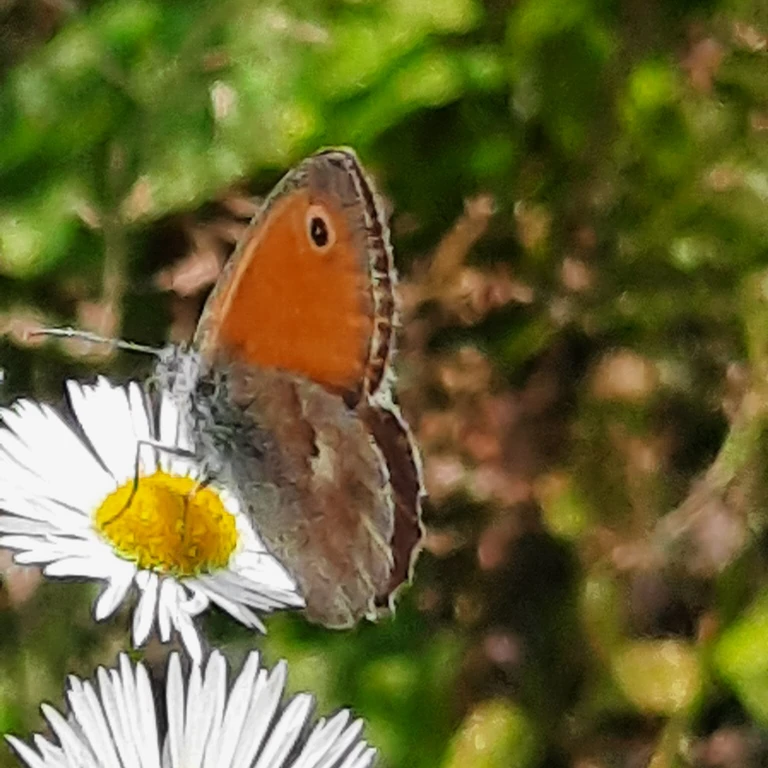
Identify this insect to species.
Coenonympha pamphilus
